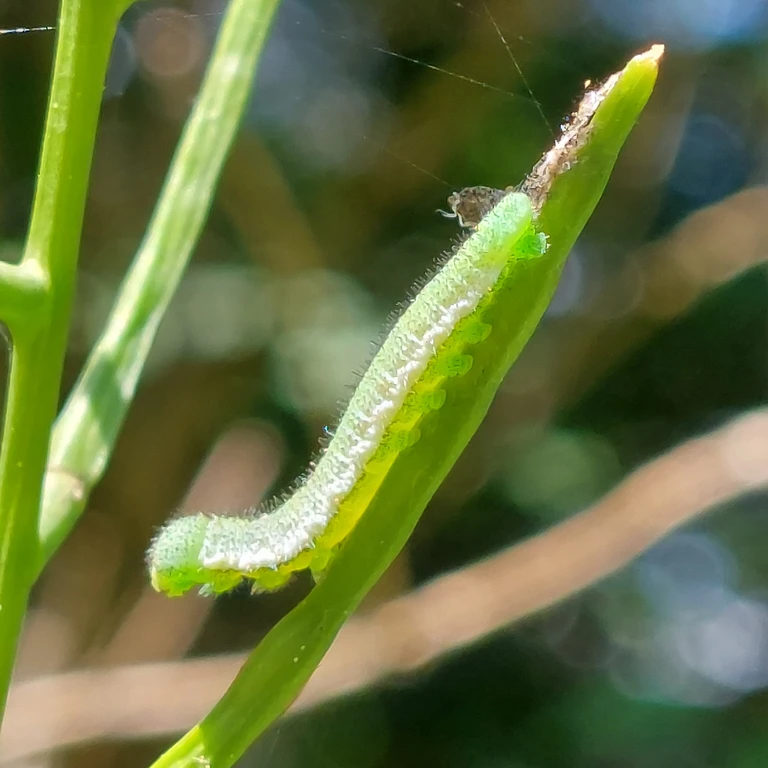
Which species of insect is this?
Anthocharis cardamines
